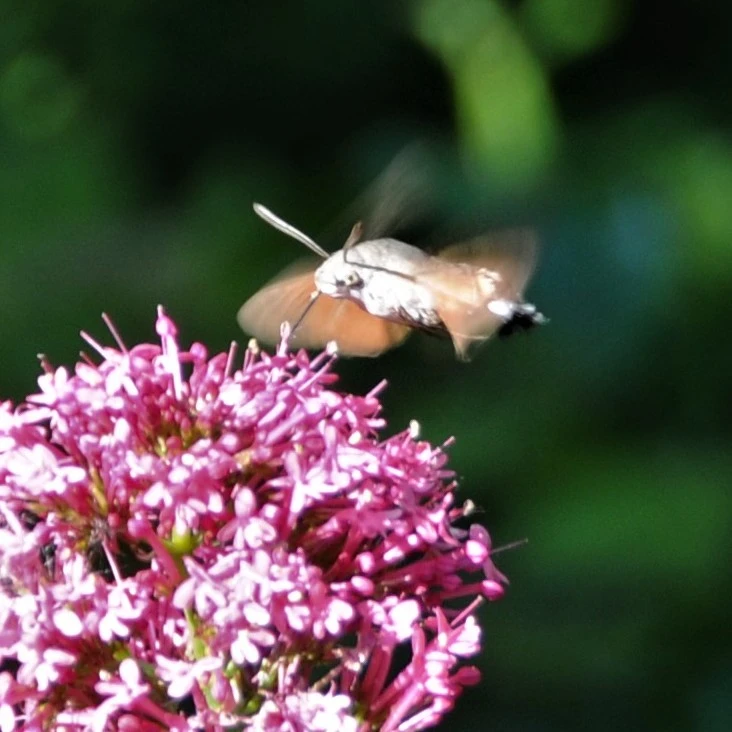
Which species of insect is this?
Macroglossum stellatarum
